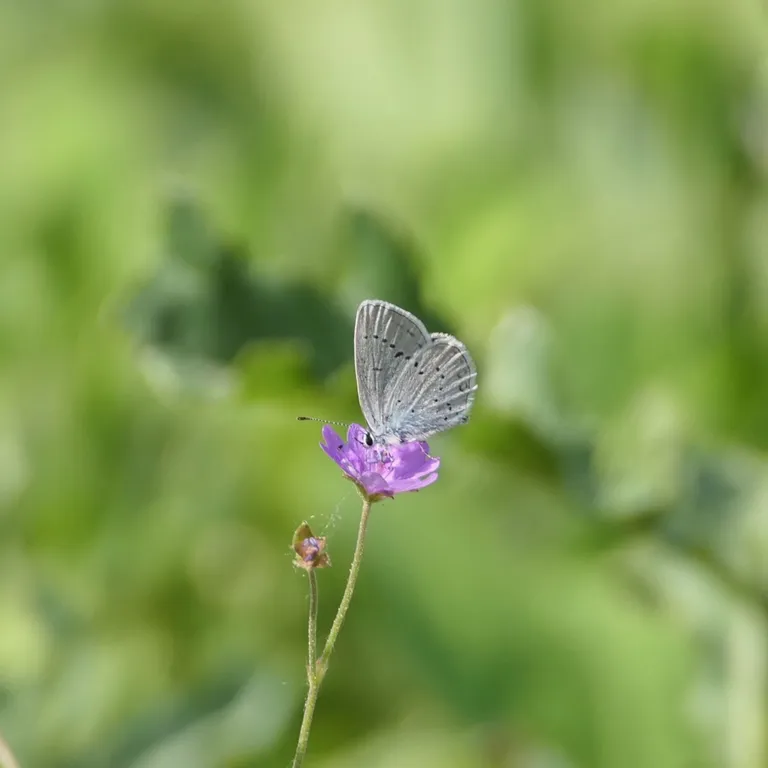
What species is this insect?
Cupido decolorata (also Elkalyce decolorata)
